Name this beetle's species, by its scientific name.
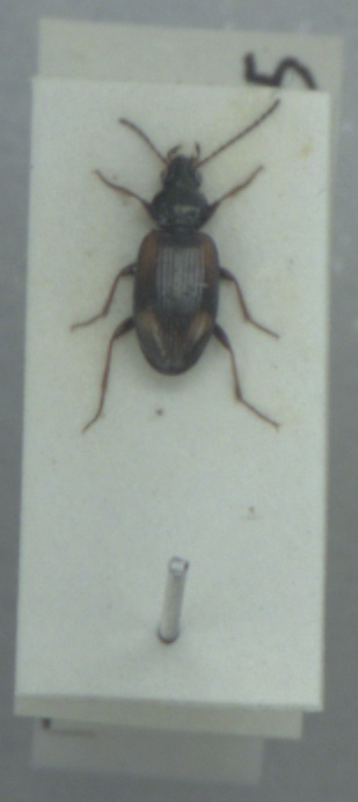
Bembidion bruxellense
